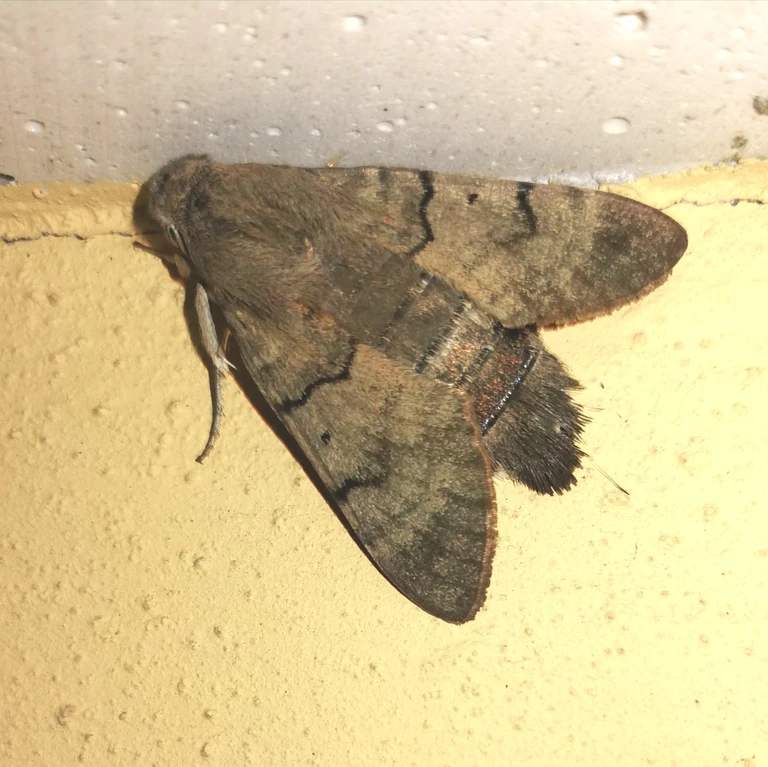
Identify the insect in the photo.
Macroglossum stellatarum
